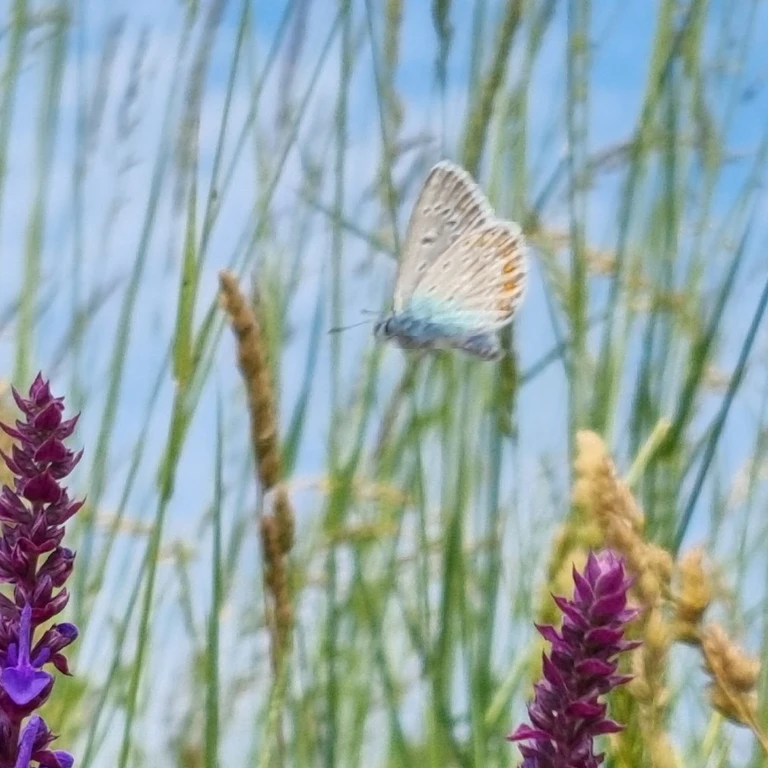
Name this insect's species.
Polyommatus icarus
